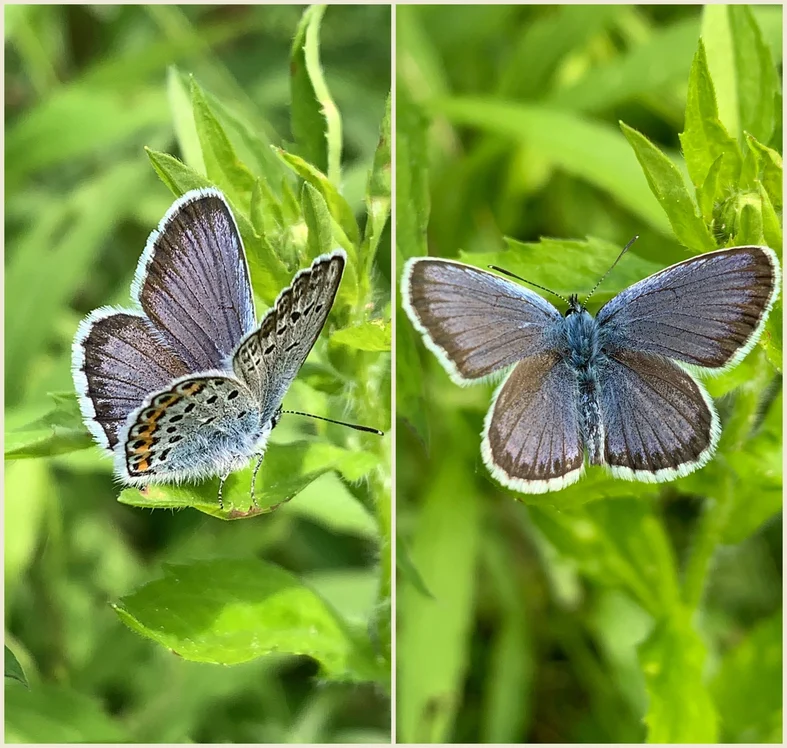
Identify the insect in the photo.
Plebejus argus
